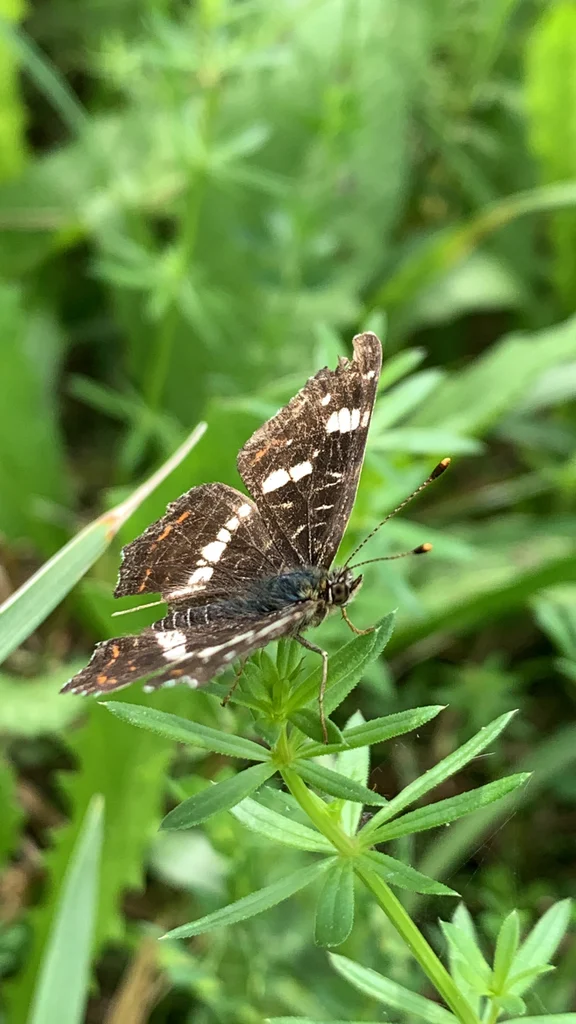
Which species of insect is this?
Araschnia levana
